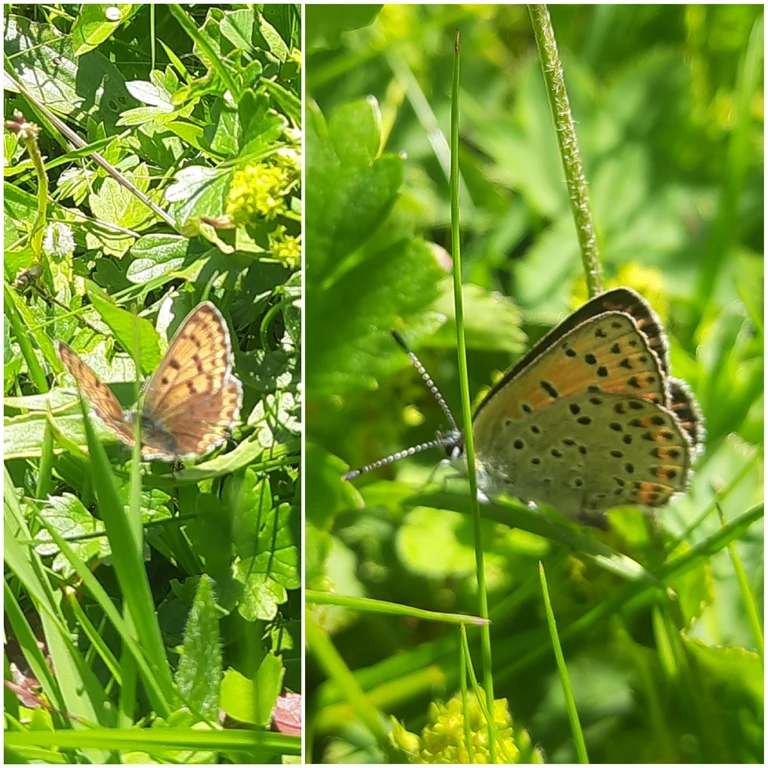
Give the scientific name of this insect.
Lycaena tityrus (also Loweia tityrus)
